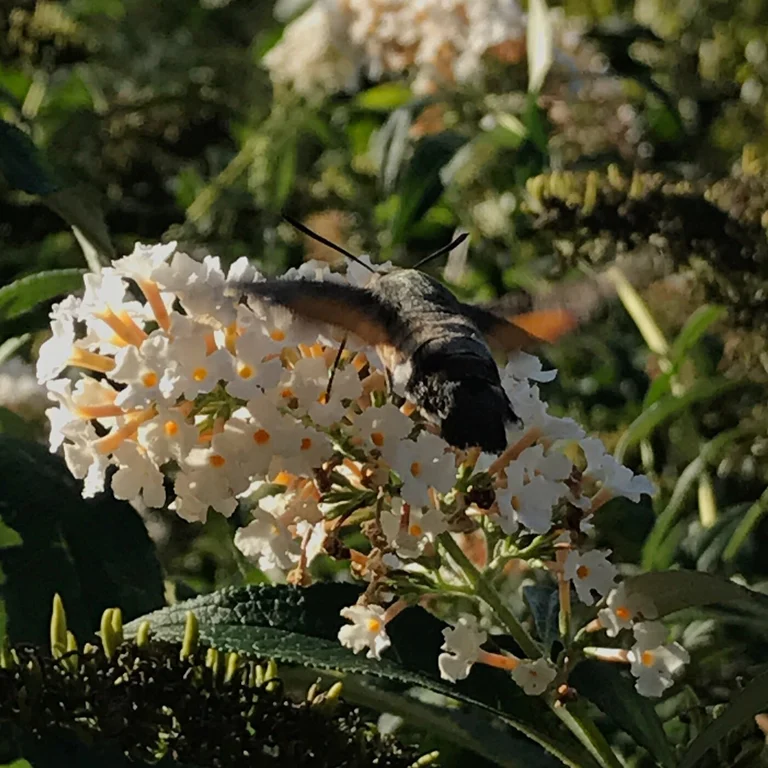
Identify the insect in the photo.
Macroglossum stellatarum
